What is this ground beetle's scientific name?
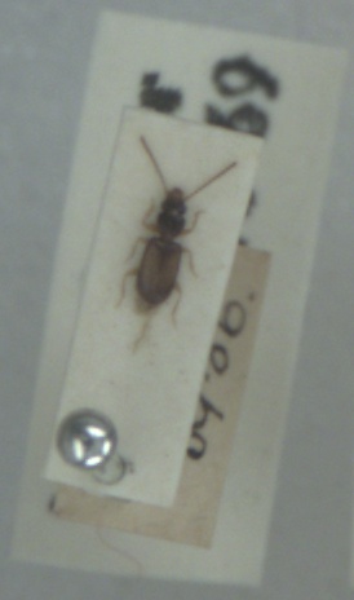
Perileptus areolatus
